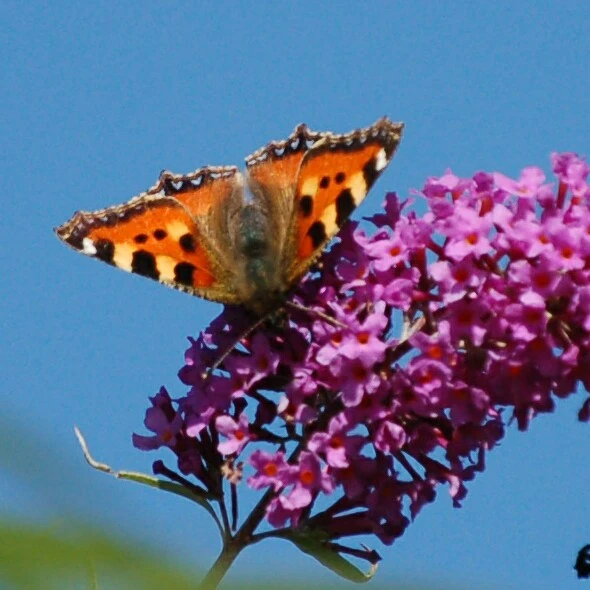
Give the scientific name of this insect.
Aglais urticae
